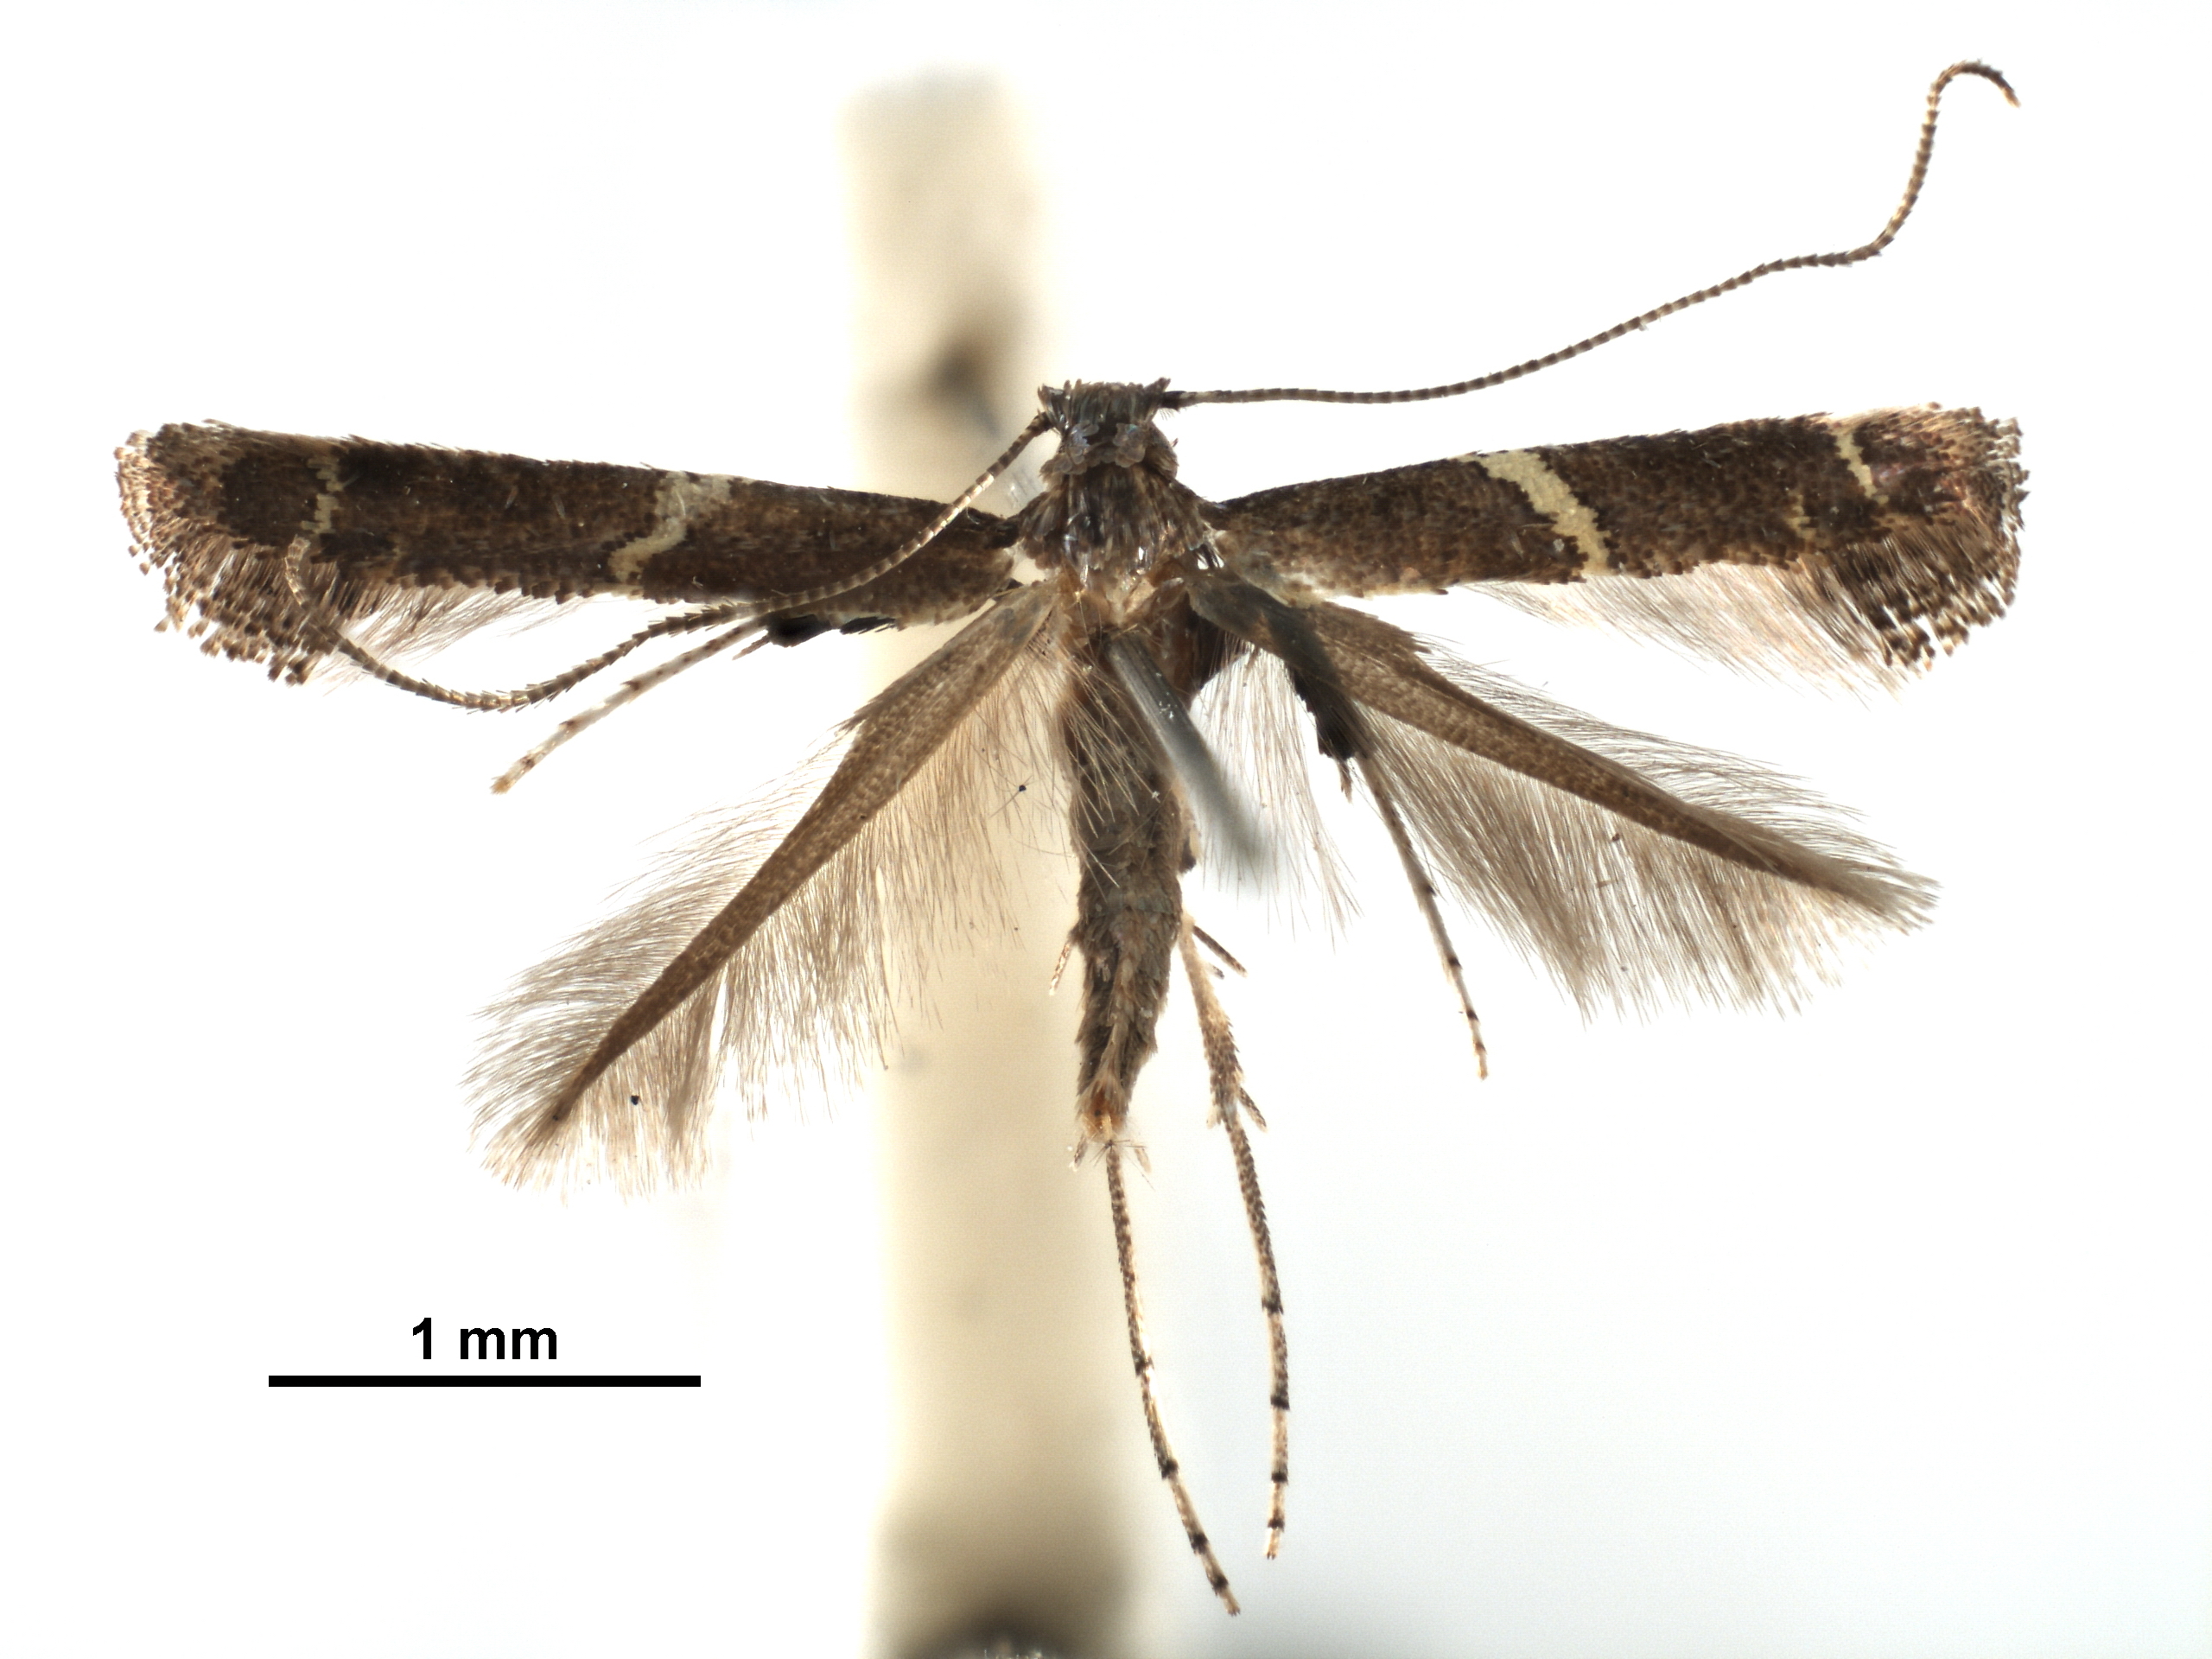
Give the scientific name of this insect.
Caloptilia teucra
